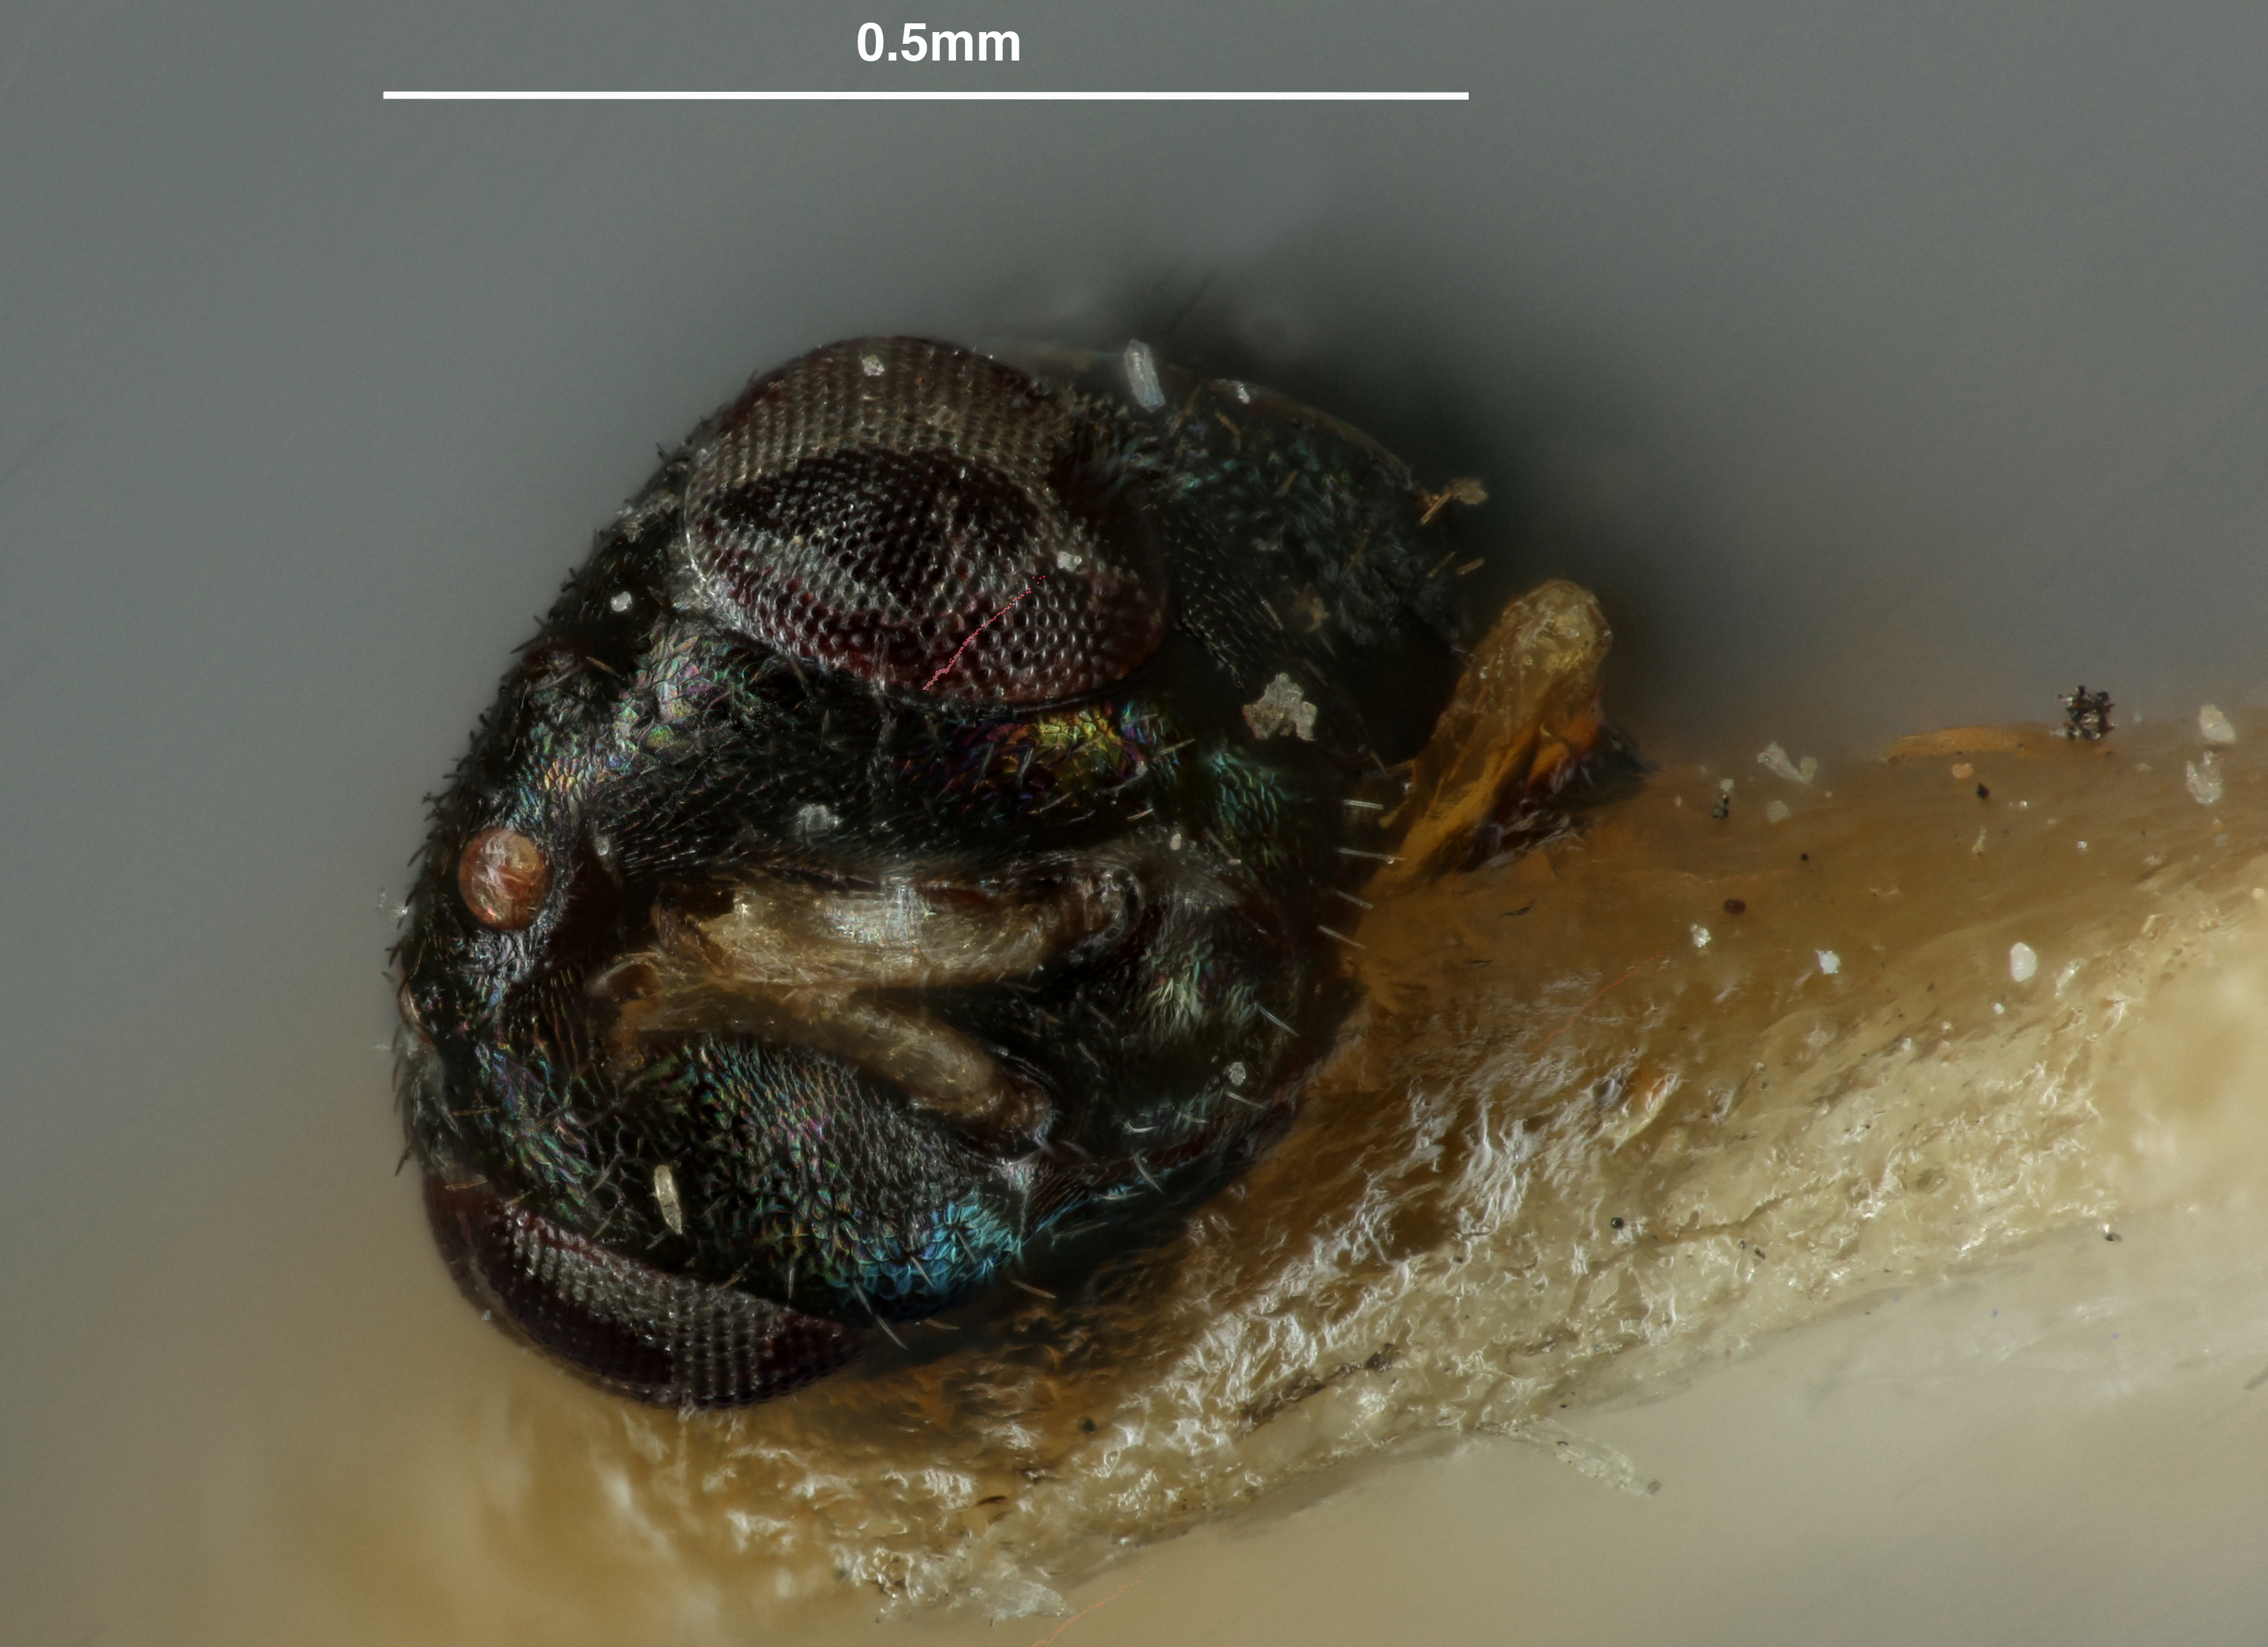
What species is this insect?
Tetrastichus racemariae
